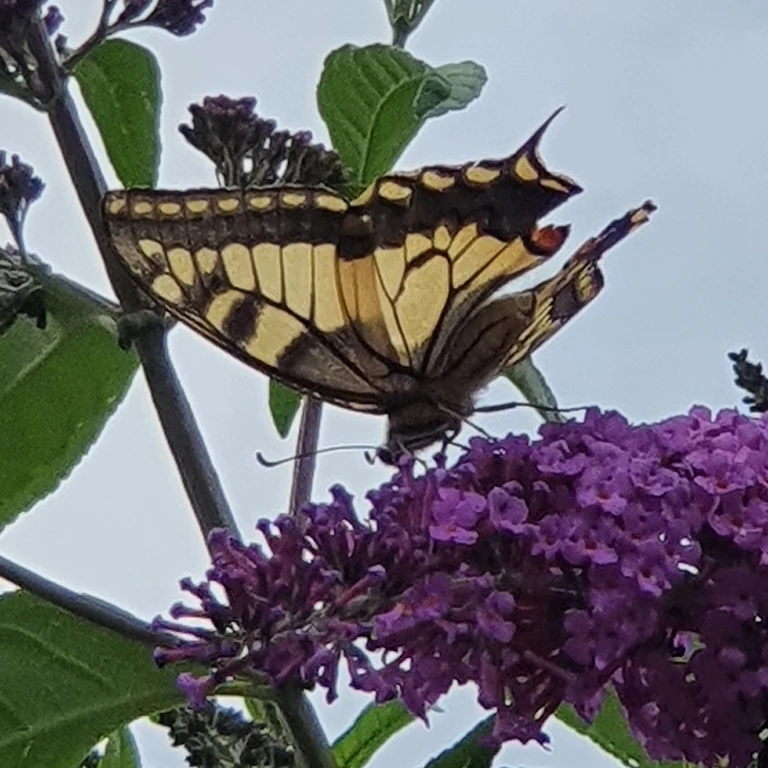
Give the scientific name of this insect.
Papilio machaon
